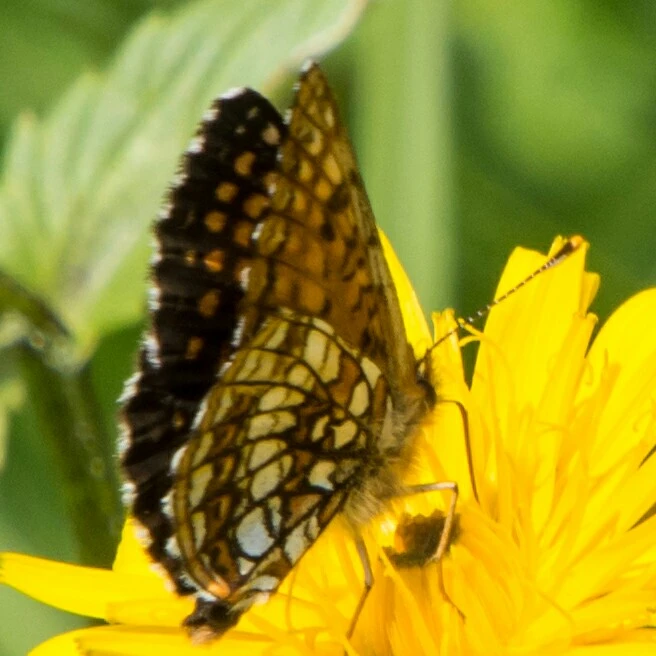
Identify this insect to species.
Melitaea diamina
